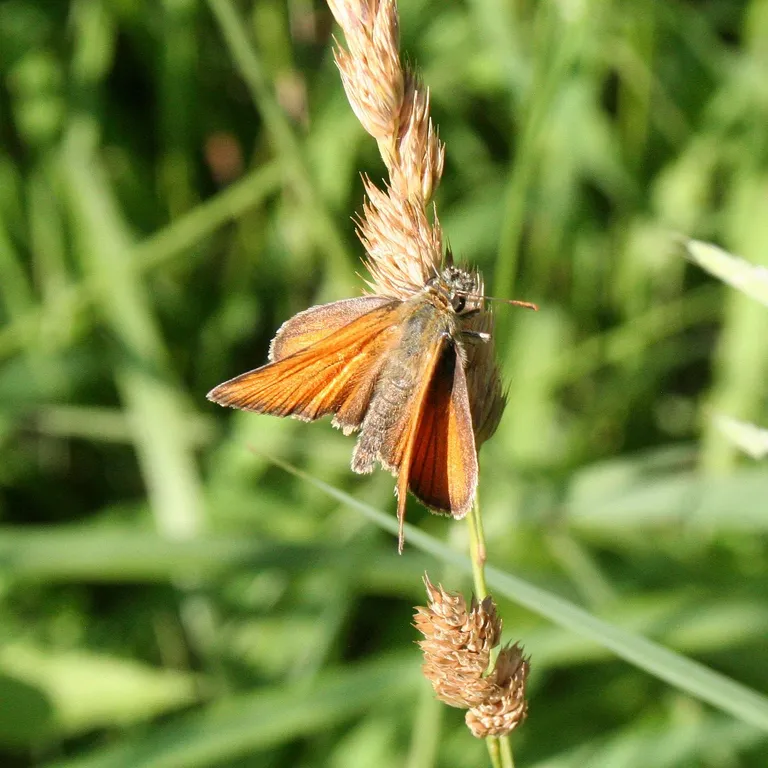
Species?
Thymelicus sylvestris
